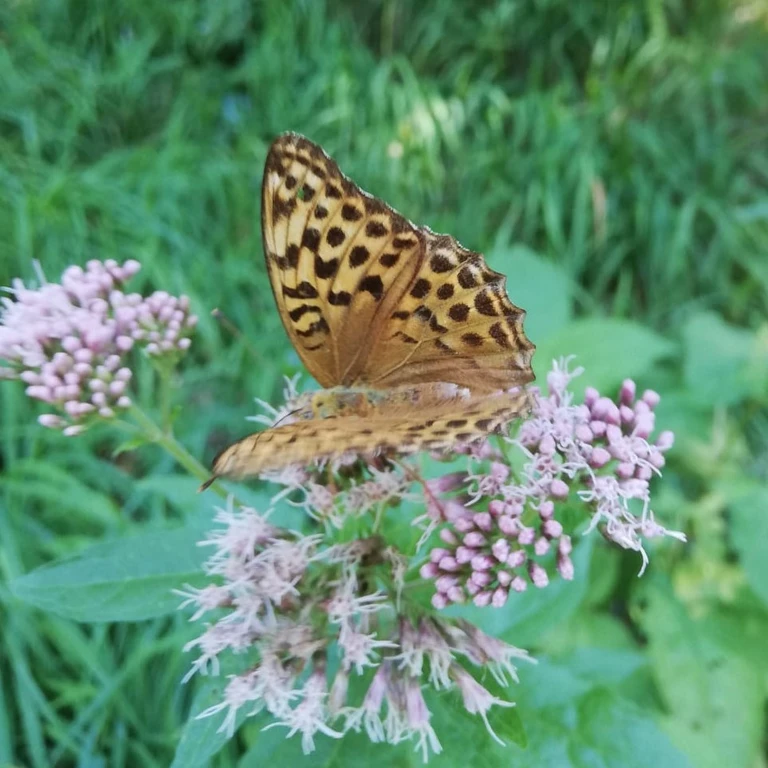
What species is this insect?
Argynnis paphia
